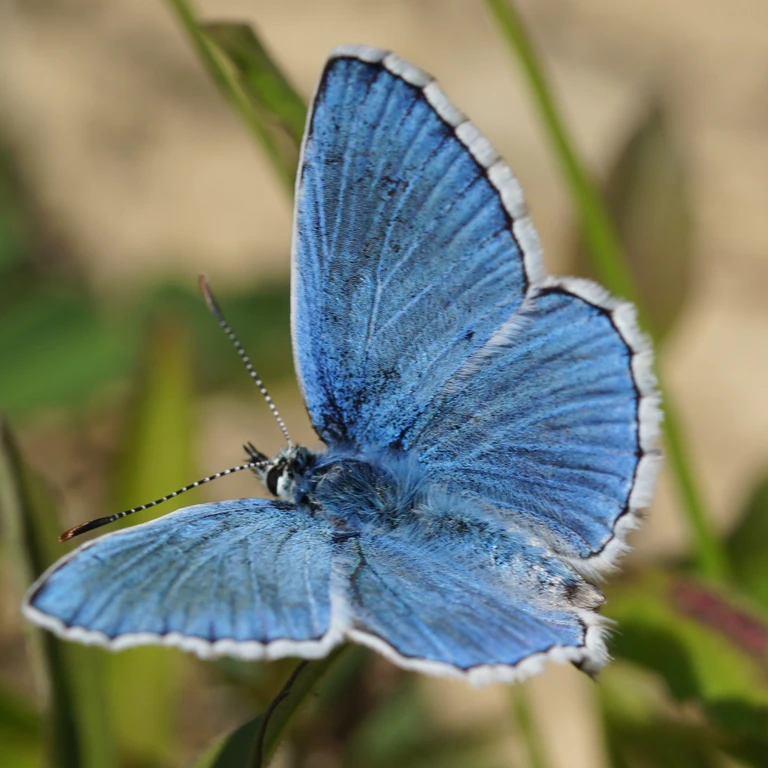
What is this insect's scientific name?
Lysandra bellargus
